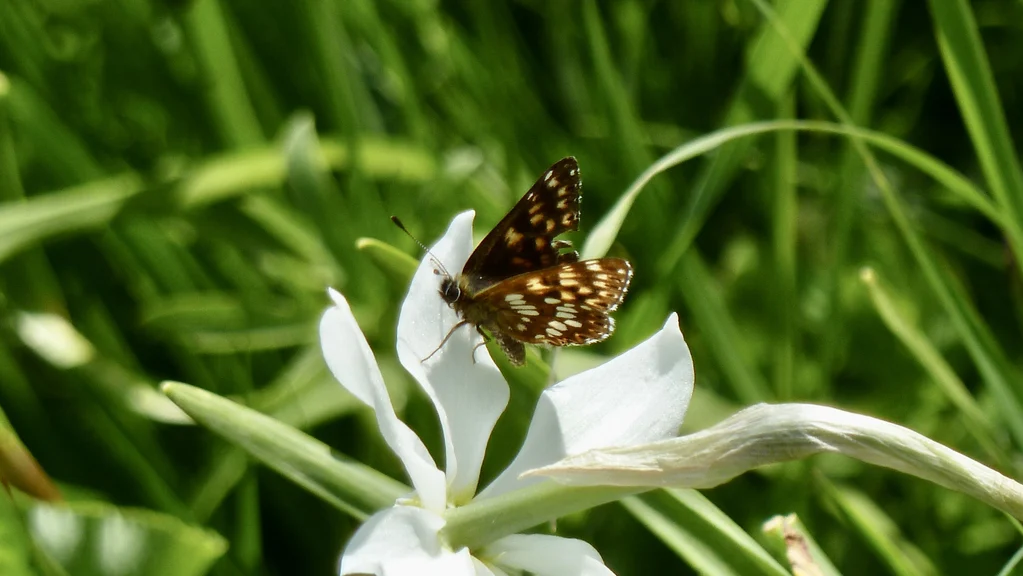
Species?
Hamearis lucina
